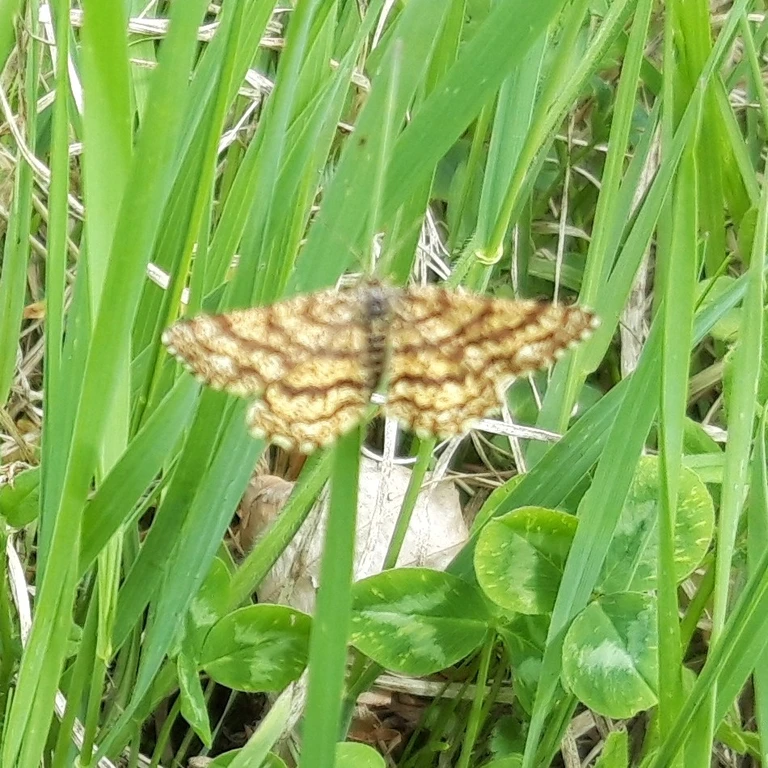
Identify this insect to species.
Ematurga atomaria
